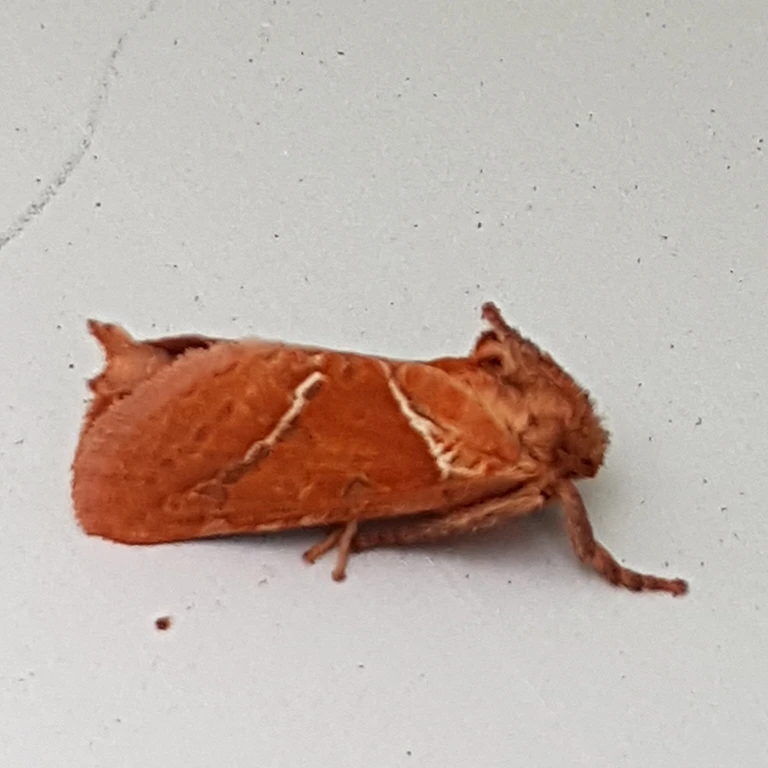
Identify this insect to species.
Triodia sylvina
